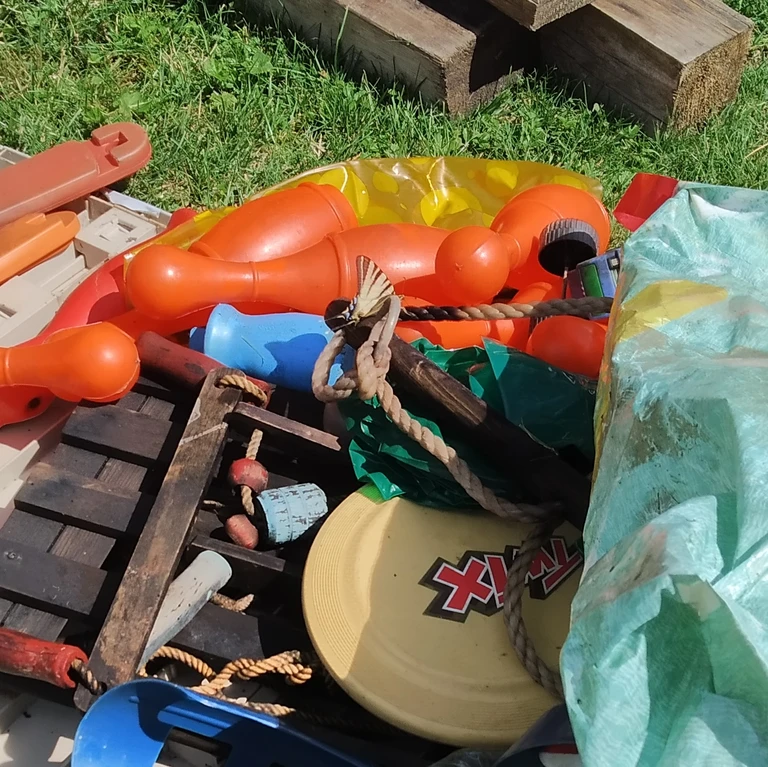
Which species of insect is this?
Iphiclides podalirius
